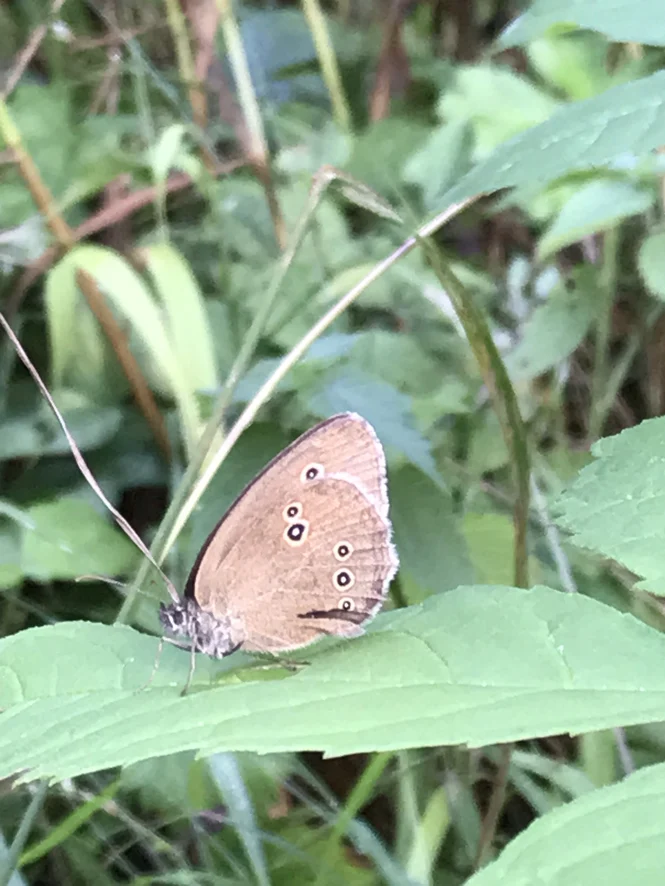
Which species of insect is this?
Aphantopus hyperantus
